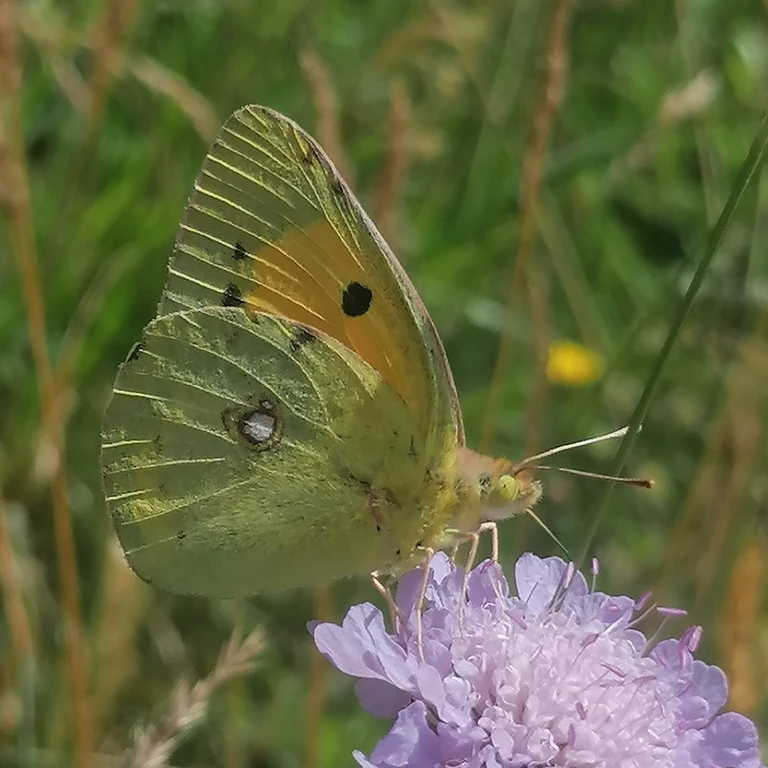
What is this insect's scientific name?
Colias croceus
